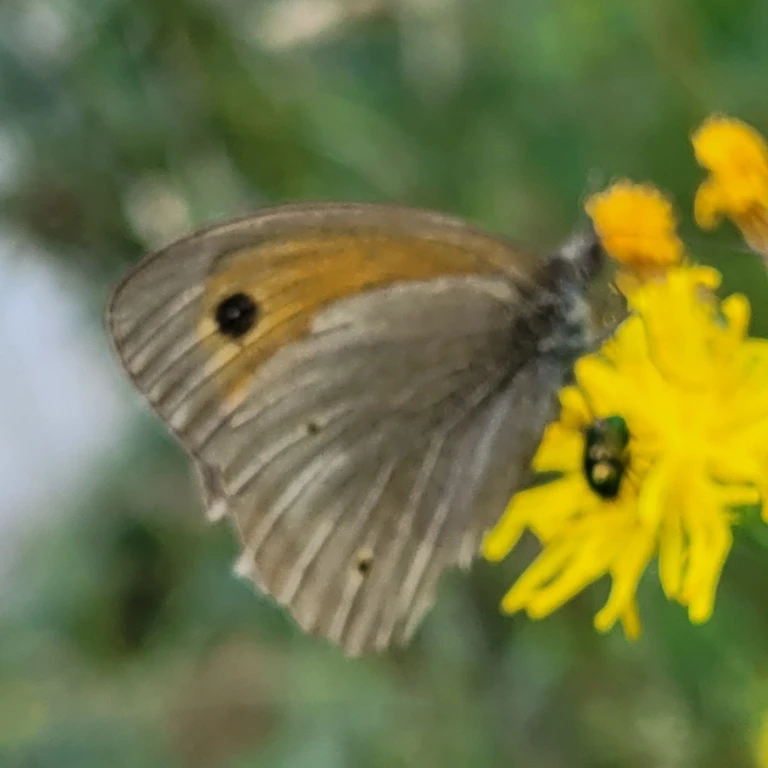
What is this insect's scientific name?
Maniola jurtina
